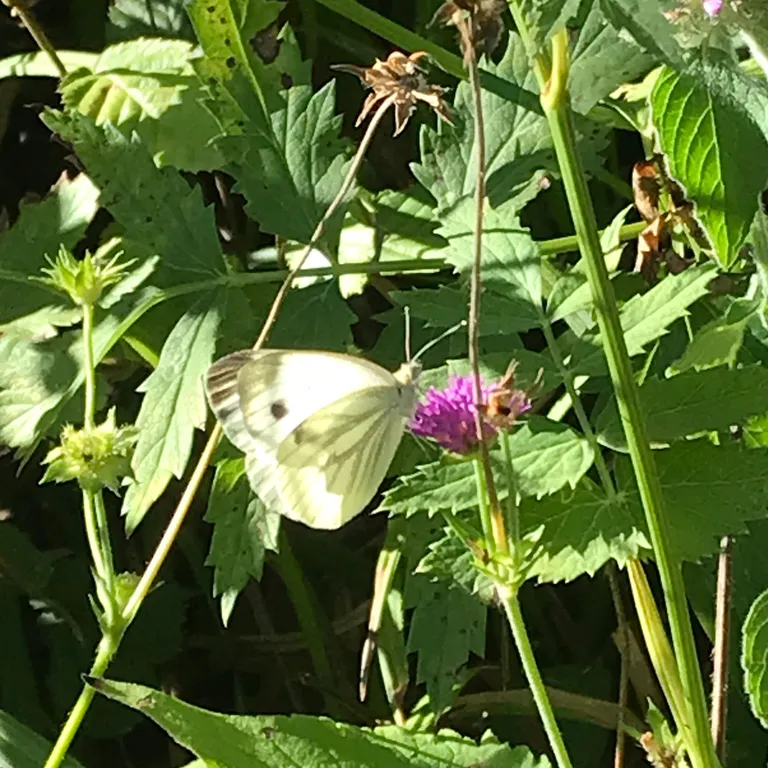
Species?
Pieris napi
